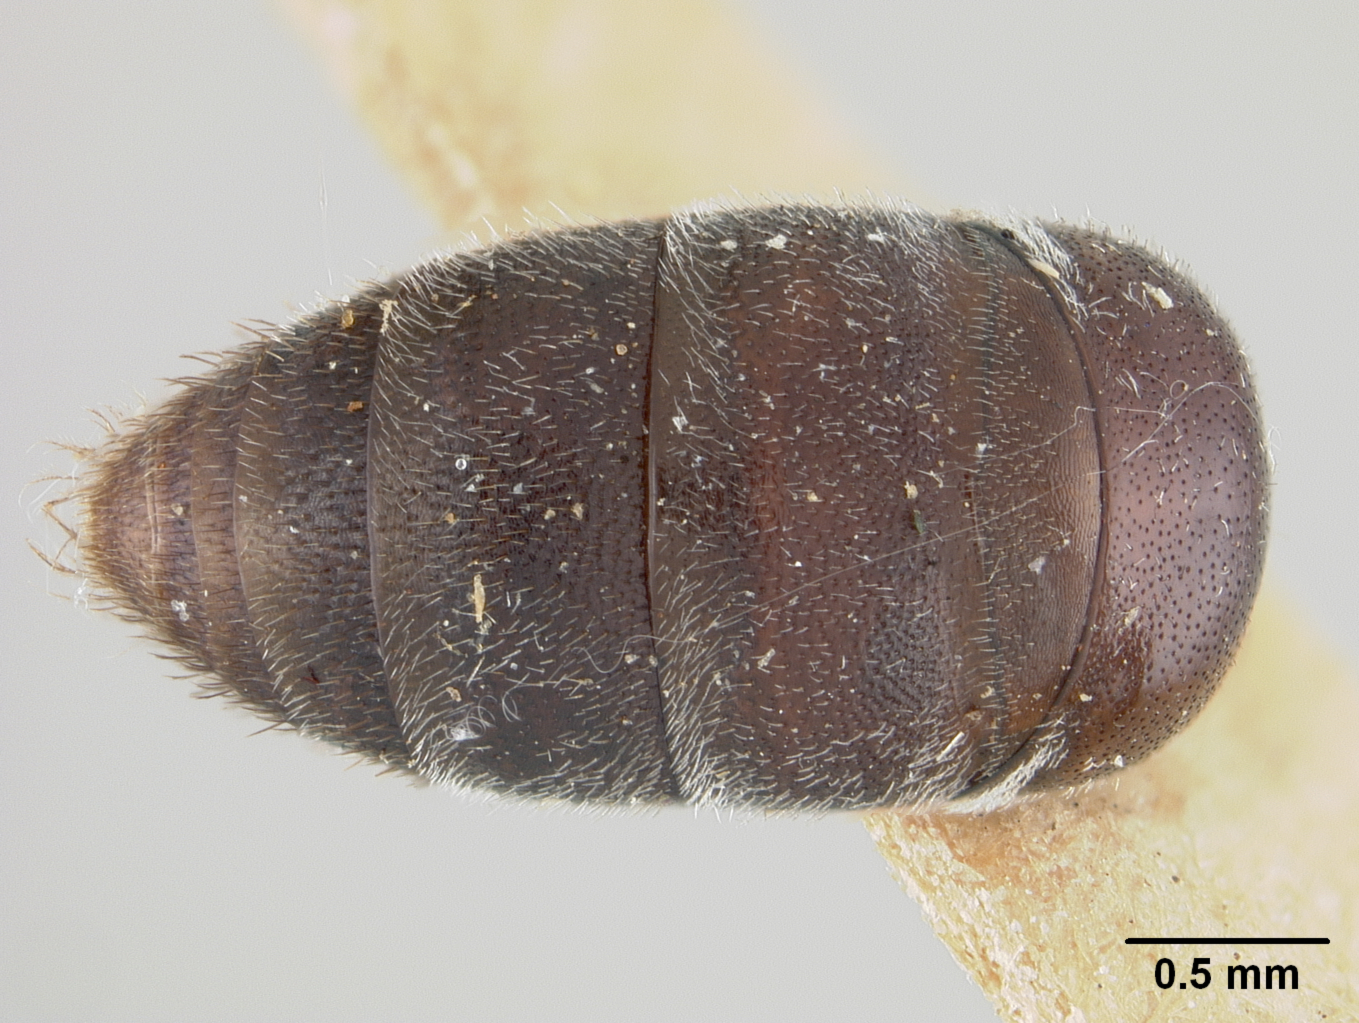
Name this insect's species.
Prosopis tridens
